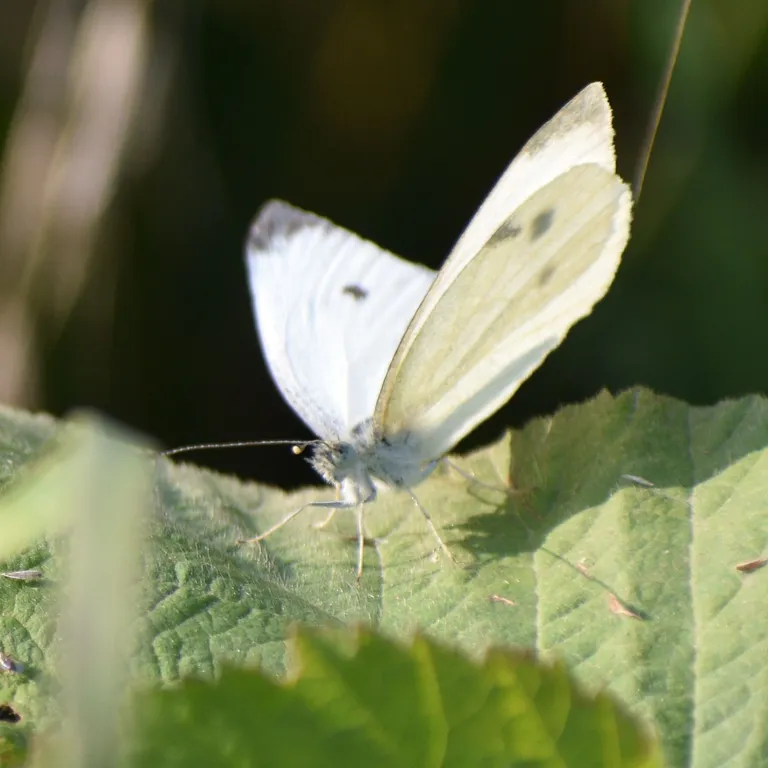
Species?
Pieris rapae
